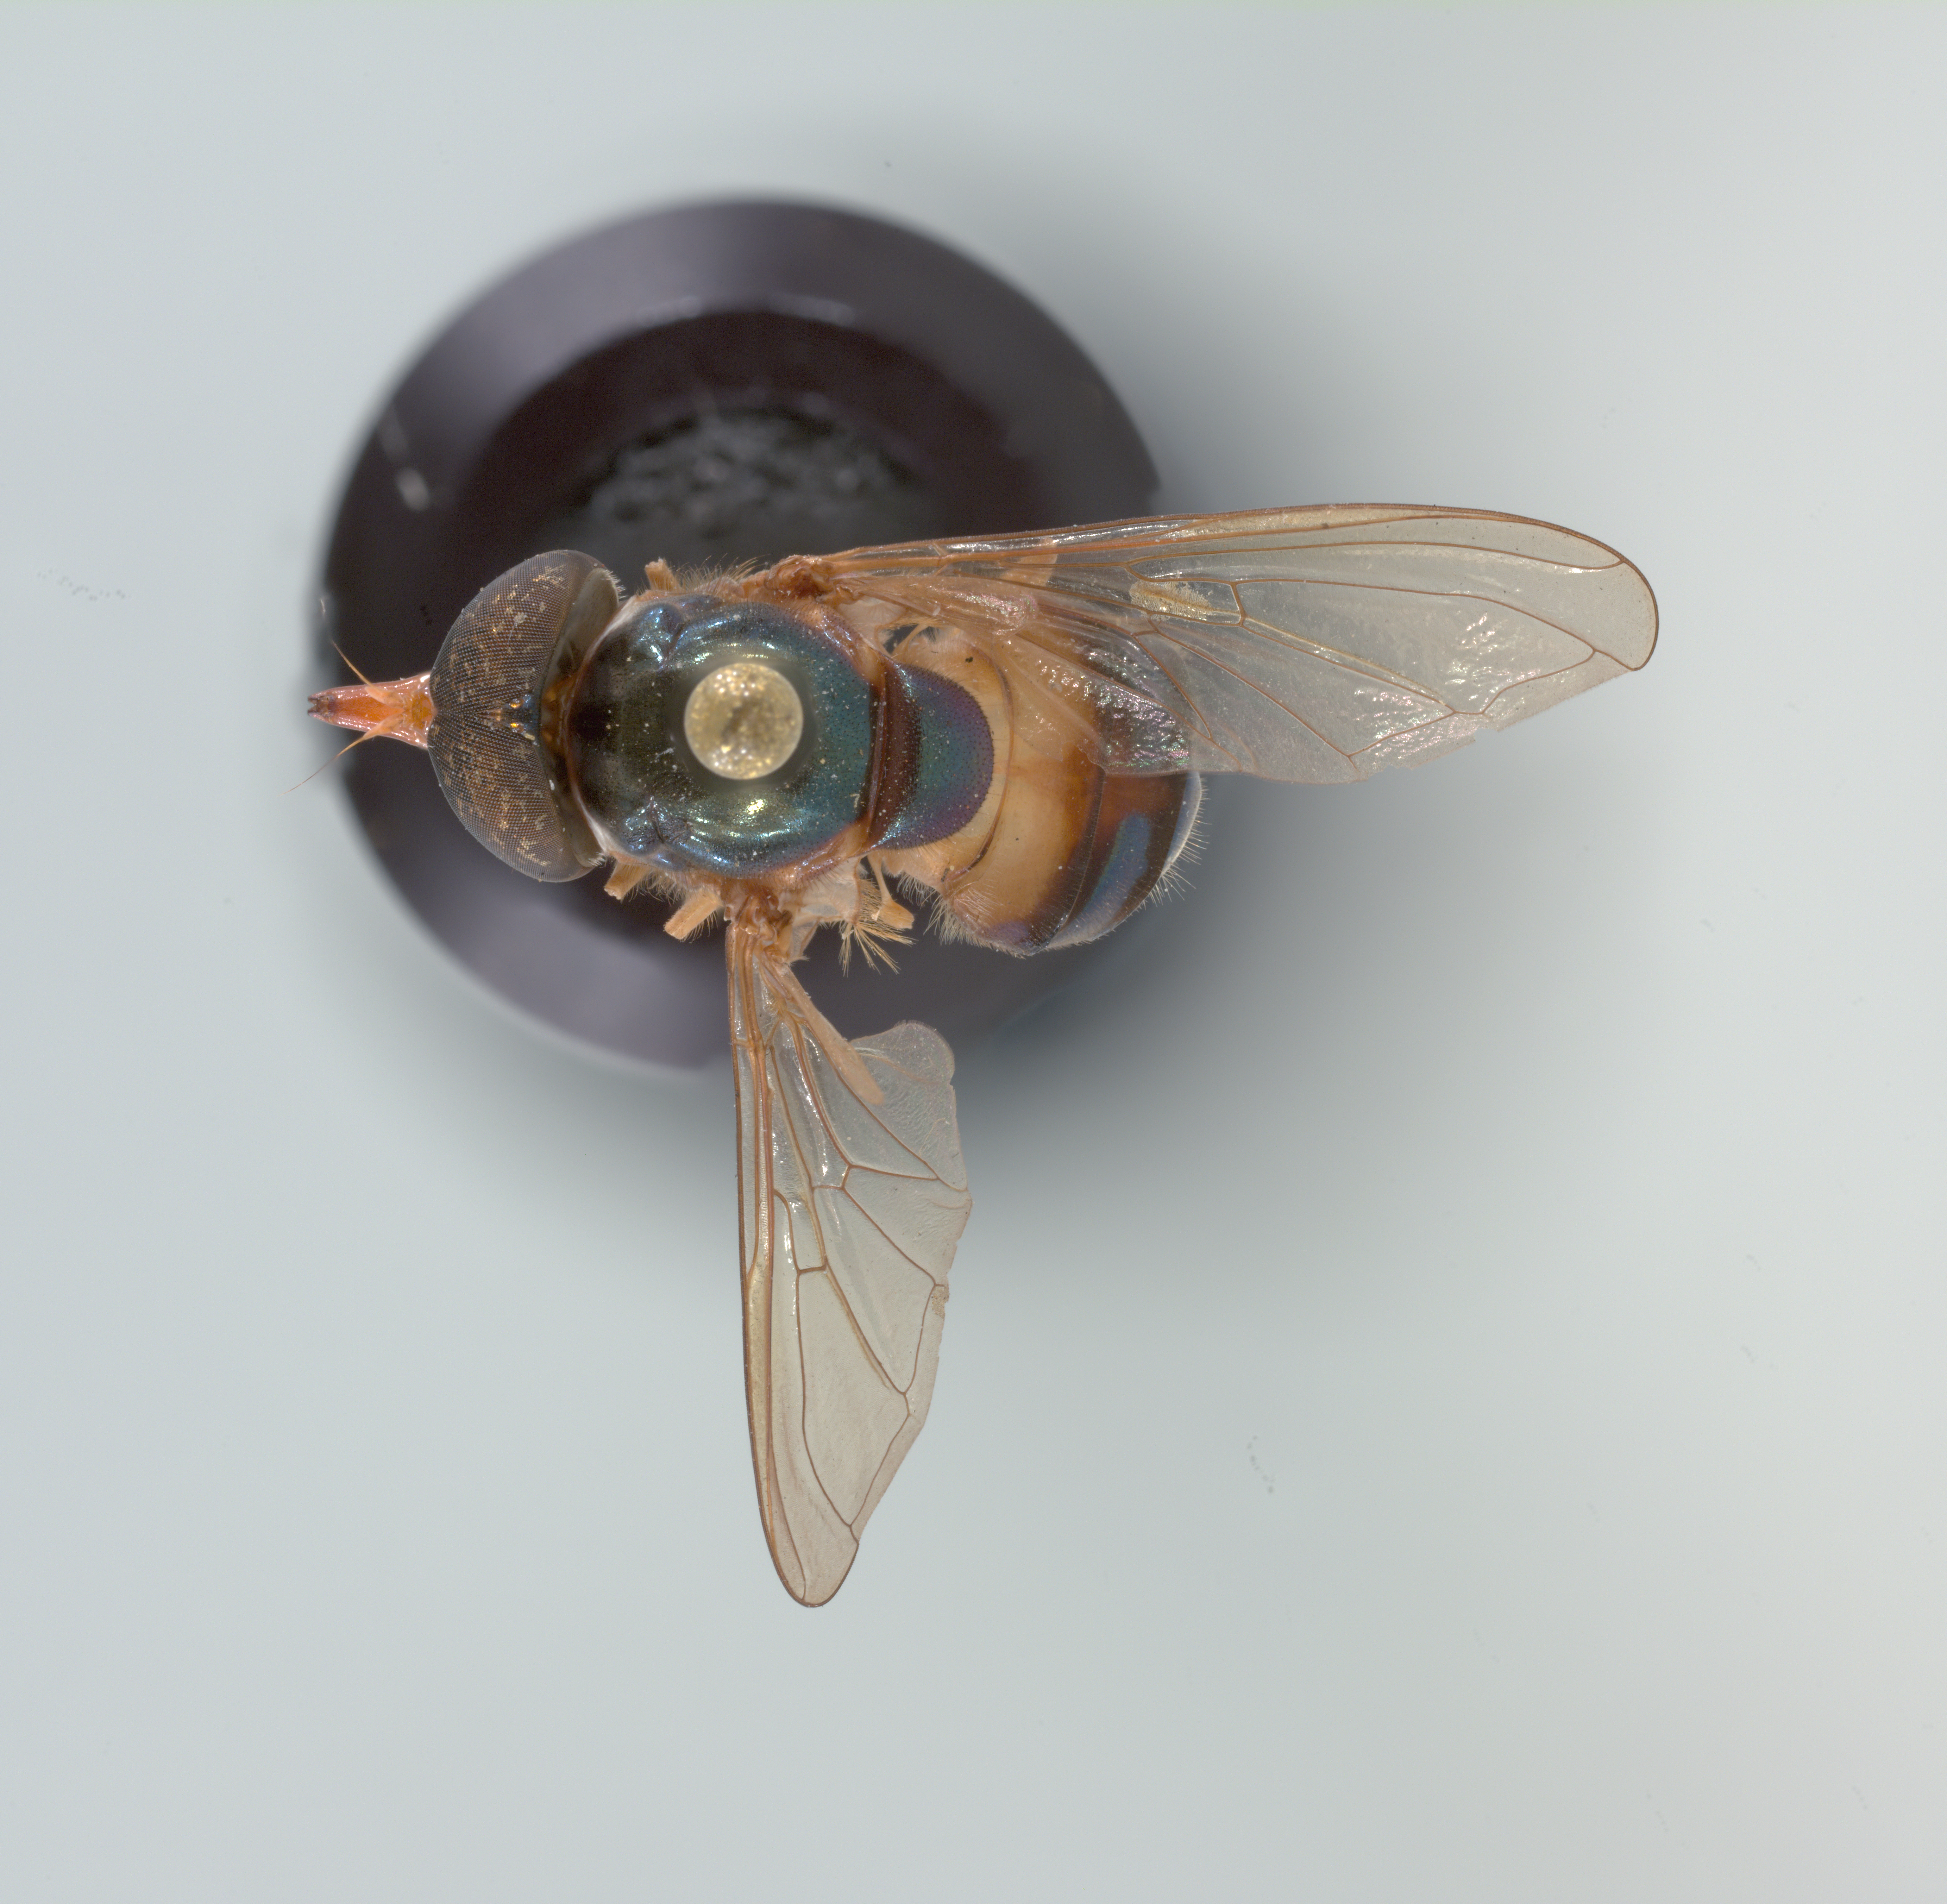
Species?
Rhingia caerulescens
